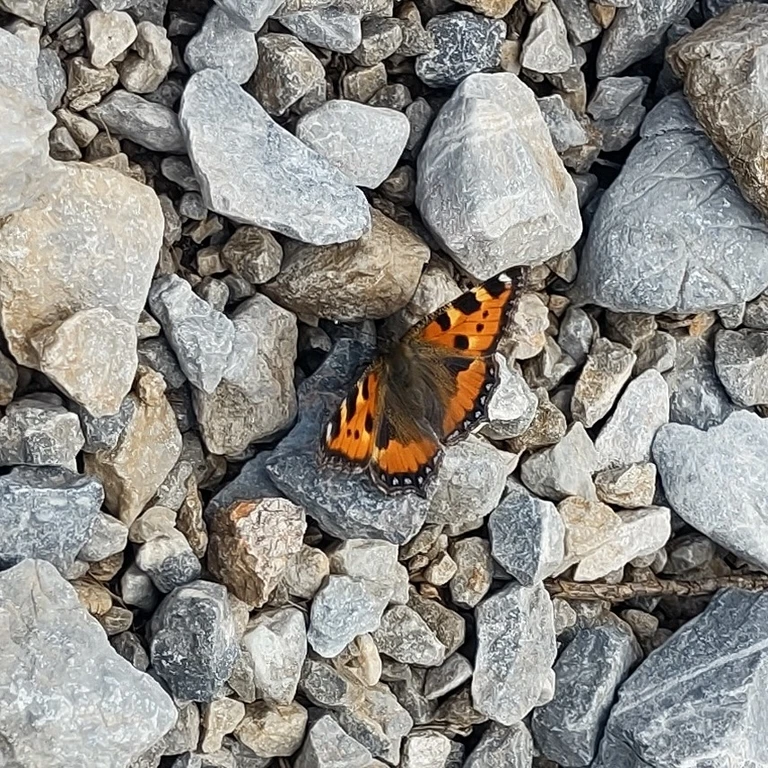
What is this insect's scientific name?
Aglais urticae
